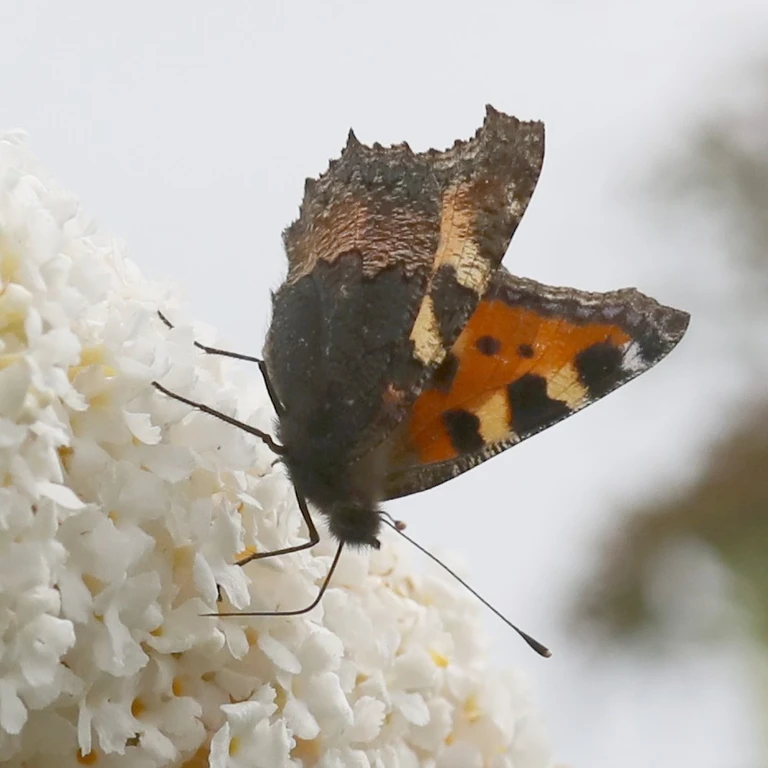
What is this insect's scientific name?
Aglais urticae
